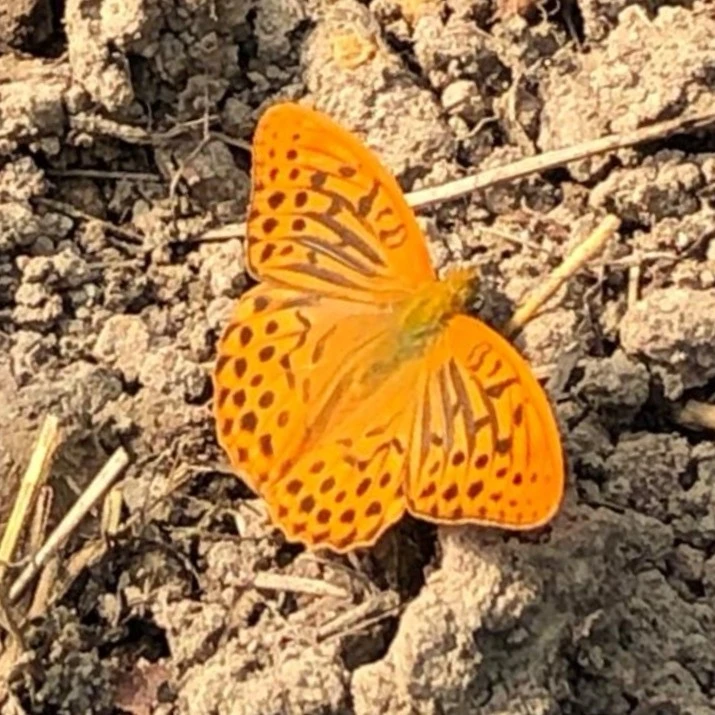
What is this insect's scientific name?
Argynnis paphia
